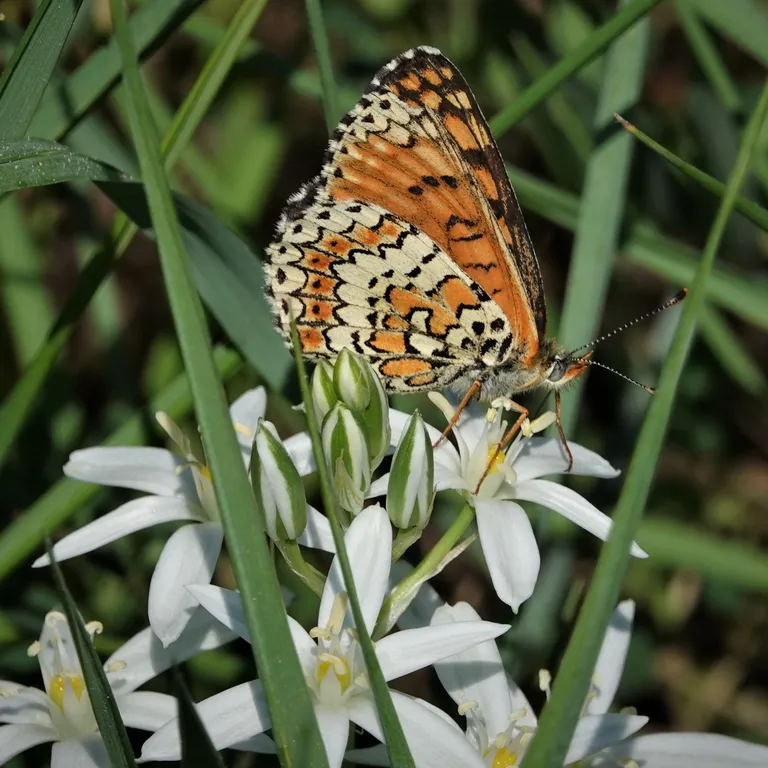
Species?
Melitaea cinxia
